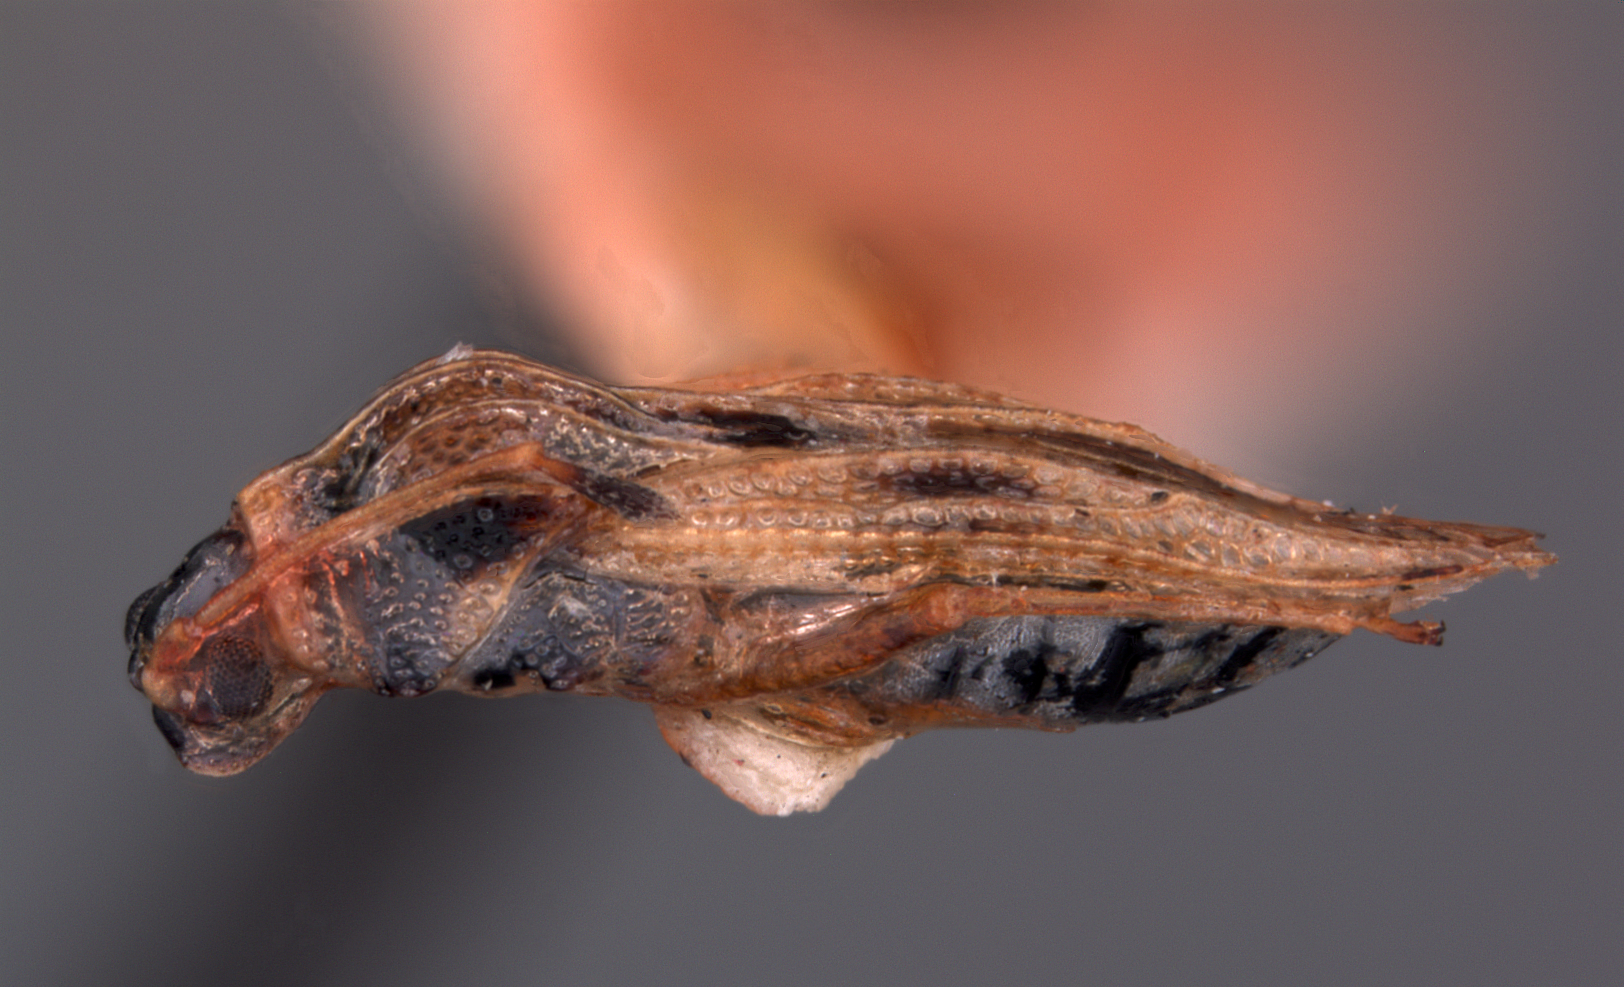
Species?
Compseuta notialis
